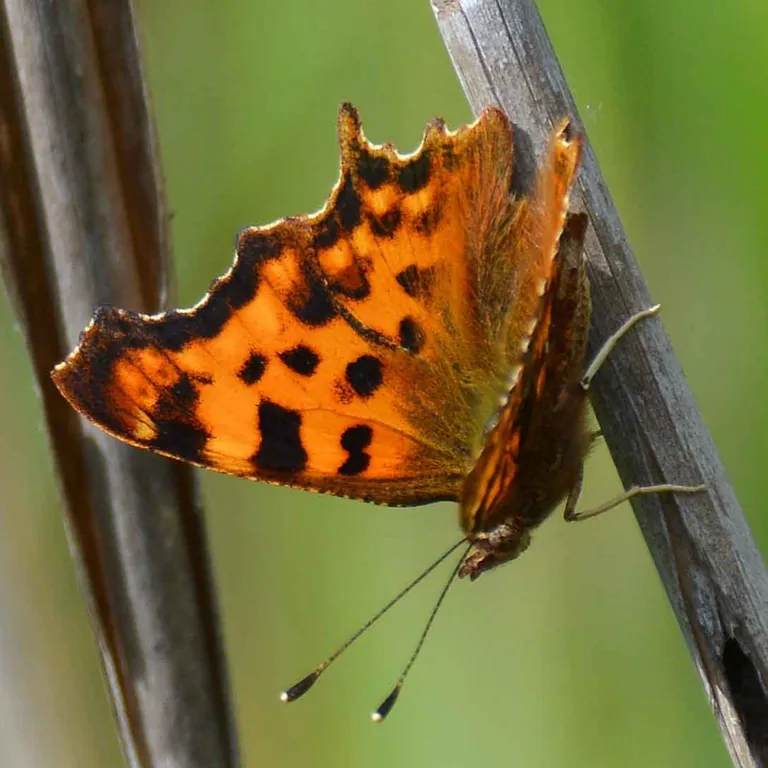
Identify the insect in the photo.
Polygonia c-album
